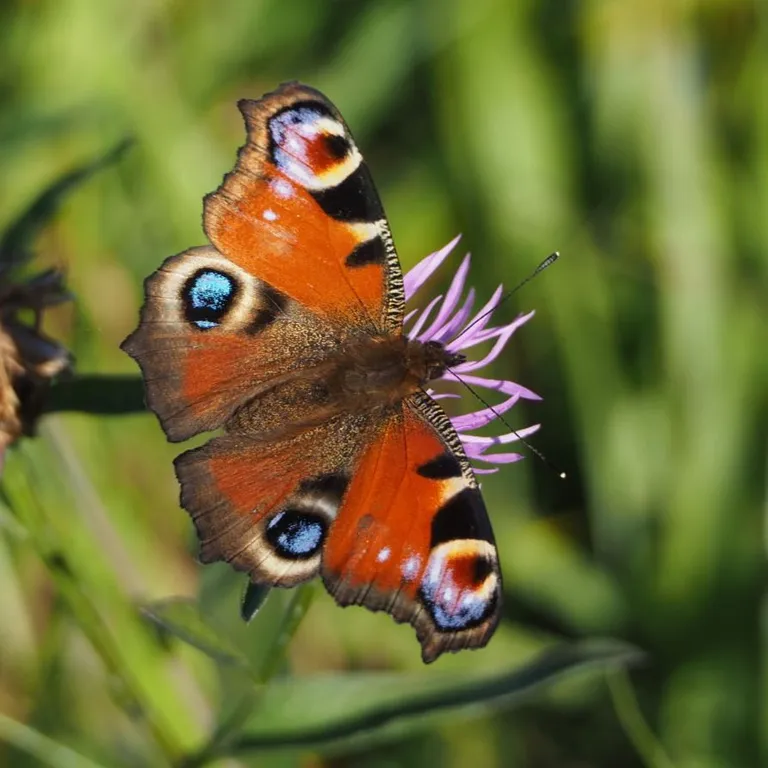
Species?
Aglais io
